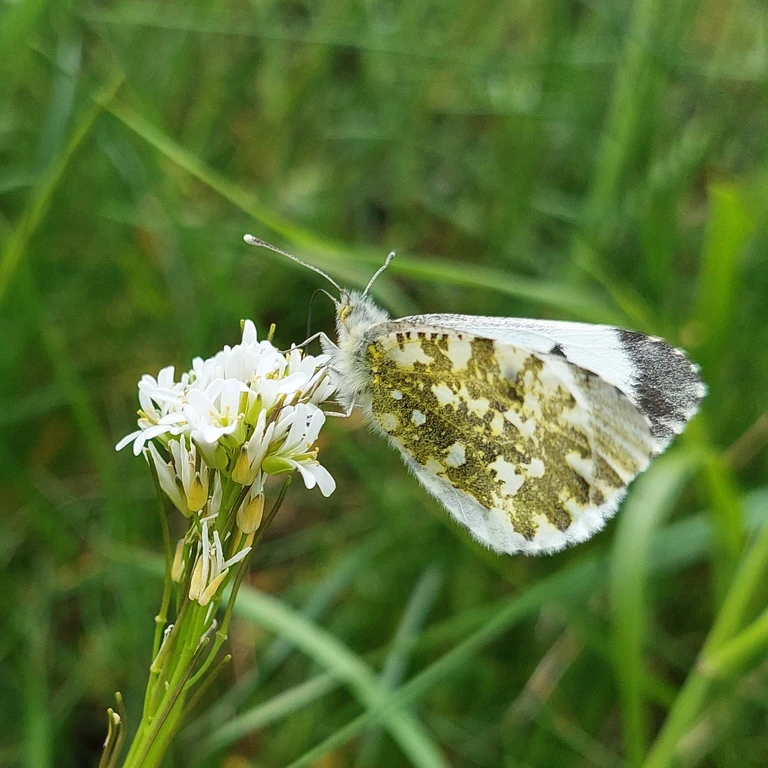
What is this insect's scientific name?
Anthocharis cardamines
